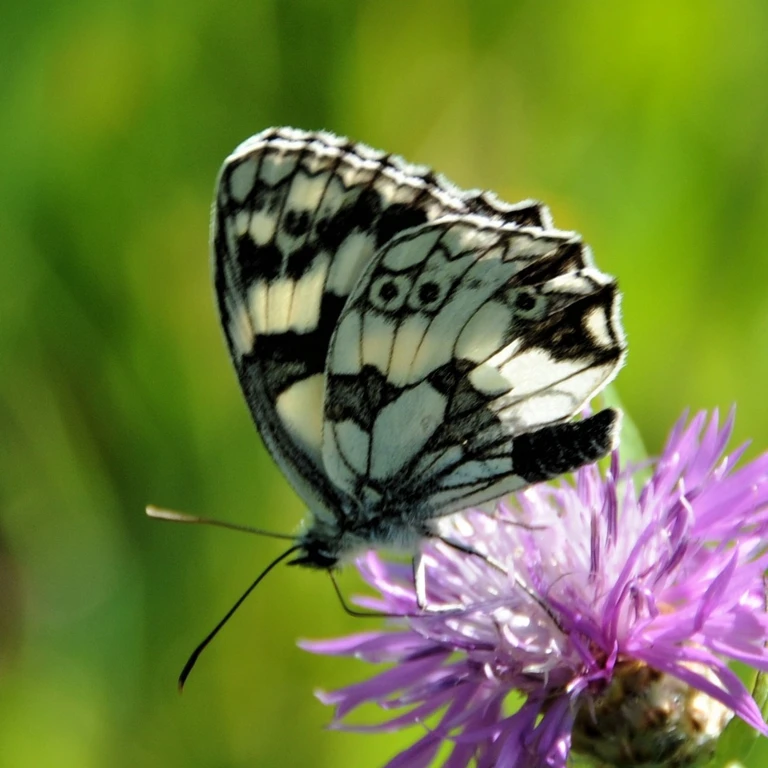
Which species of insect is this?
Melanargia galathea
